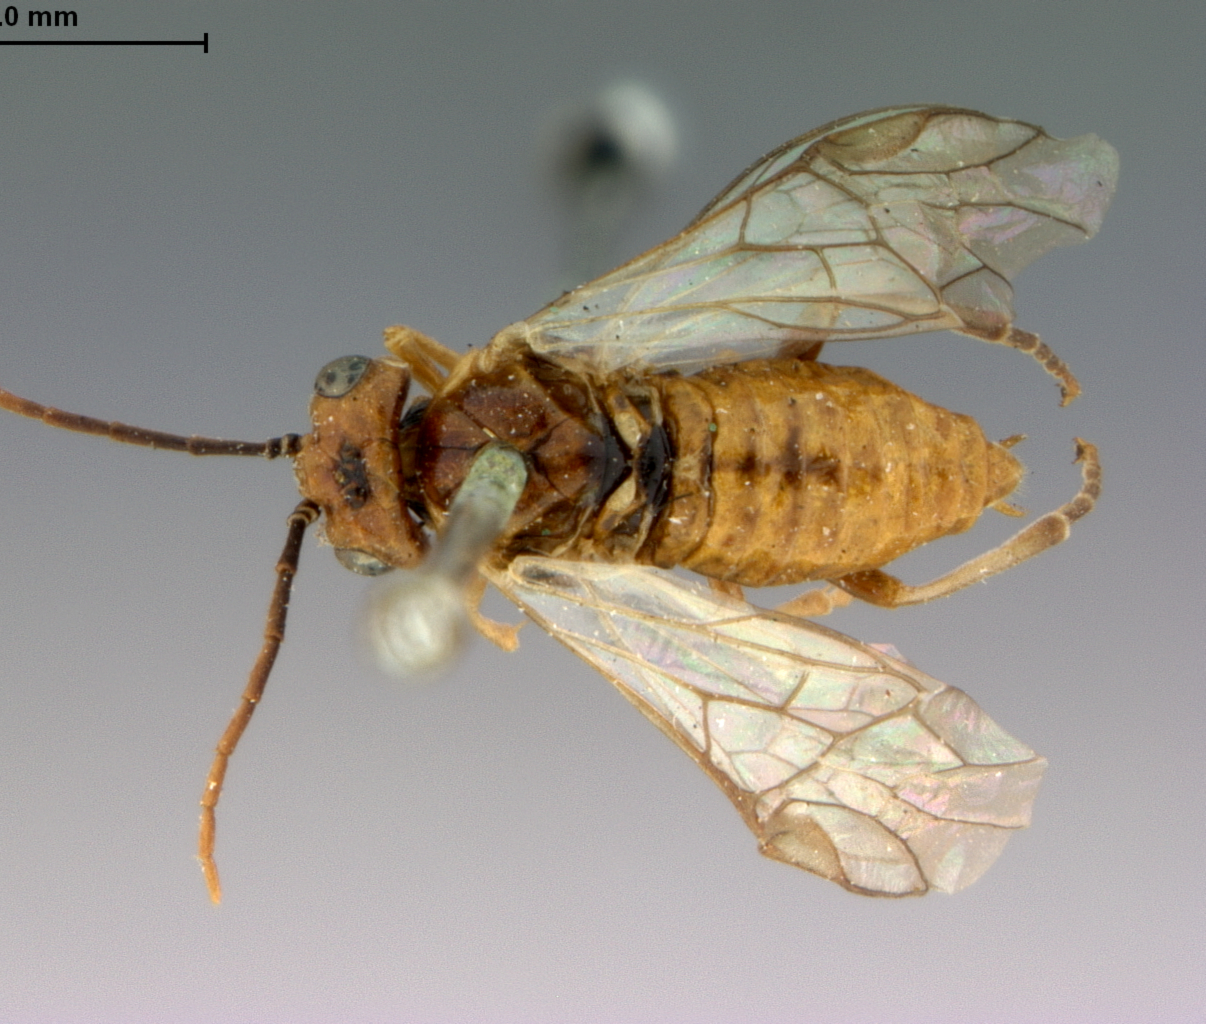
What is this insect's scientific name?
Camponiscus americanus
